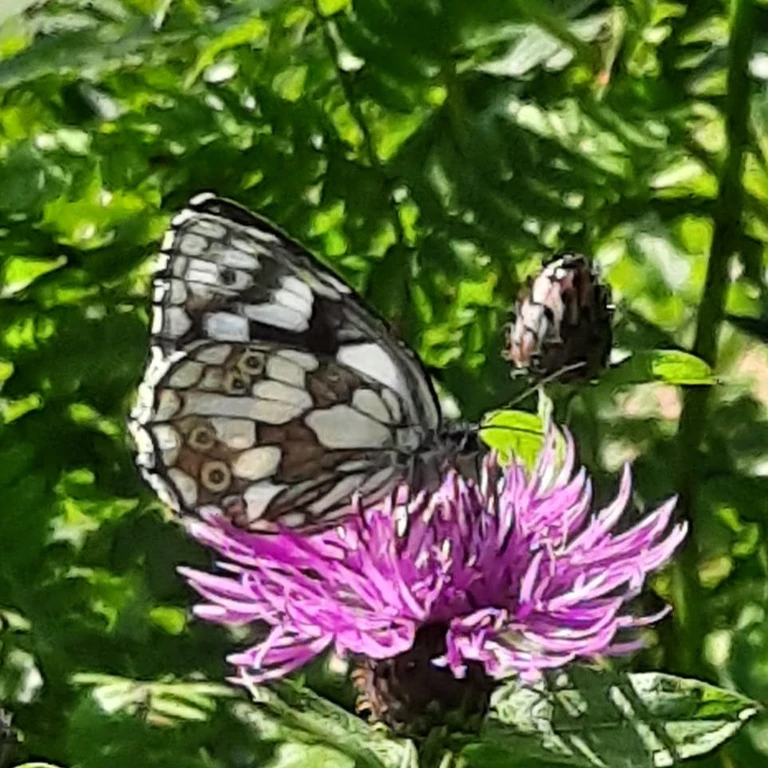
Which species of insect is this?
Melanargia galathea
